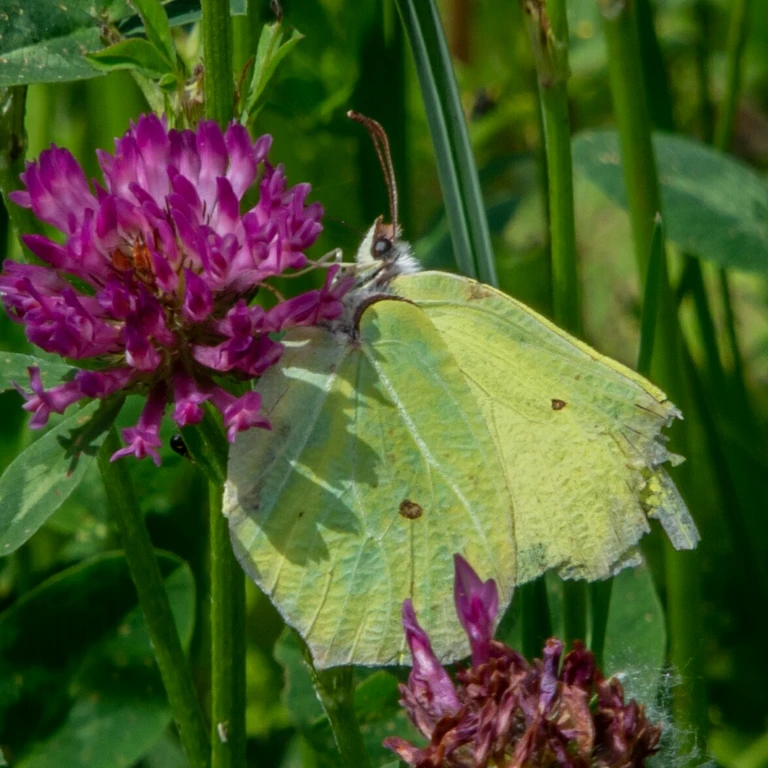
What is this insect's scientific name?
Gonepteryx rhamni
